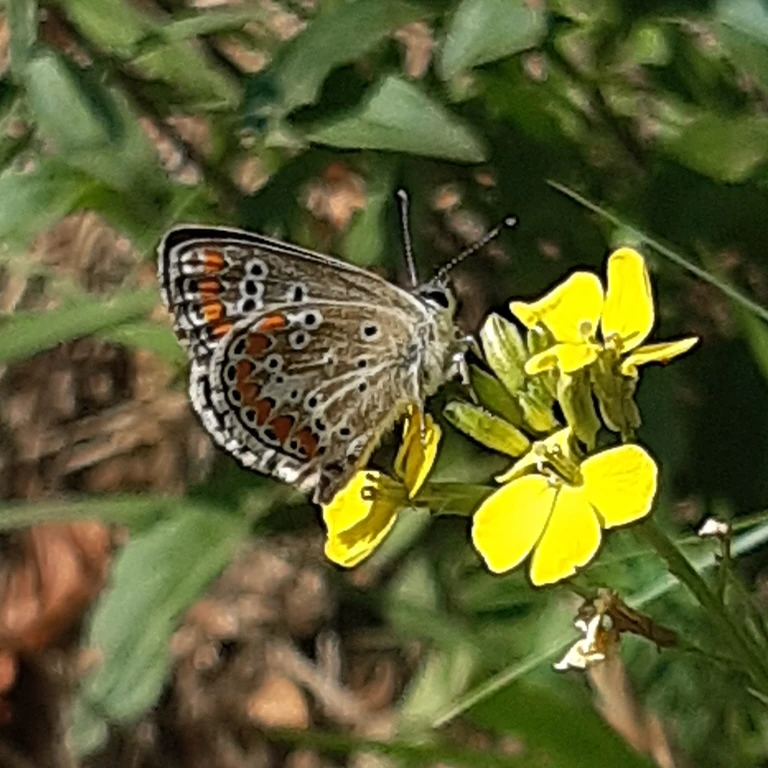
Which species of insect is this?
Aricia agestis/artaxerxes
